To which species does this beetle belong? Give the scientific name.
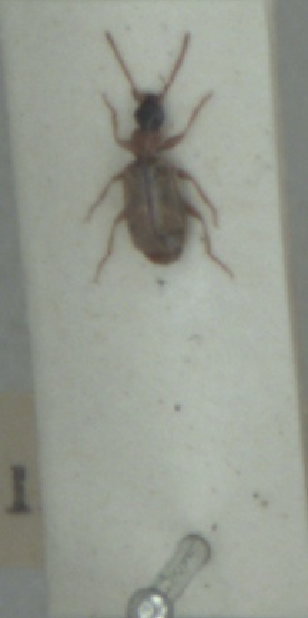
Philorhizus melanocephalus
